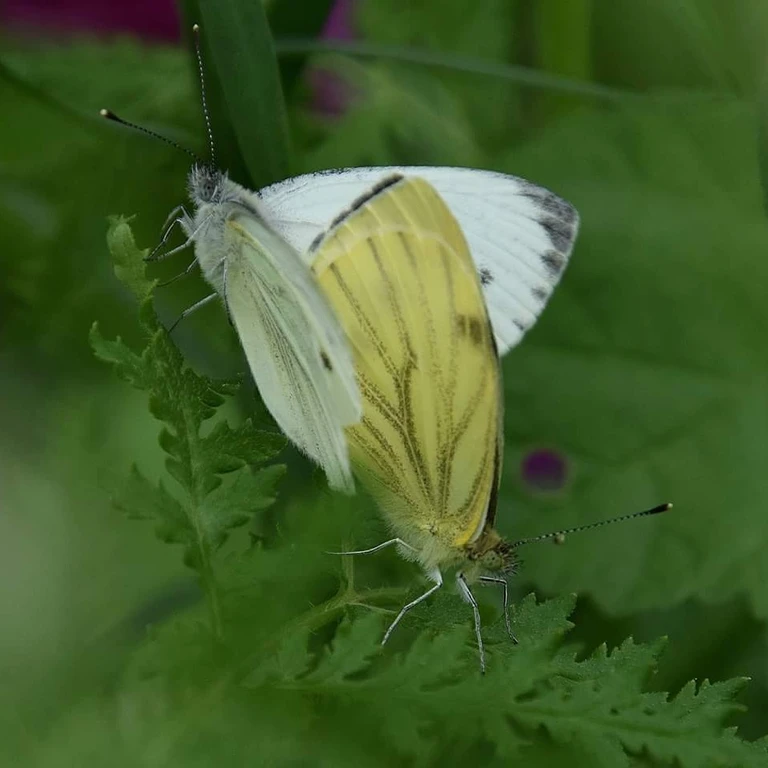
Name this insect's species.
Pieris napi
